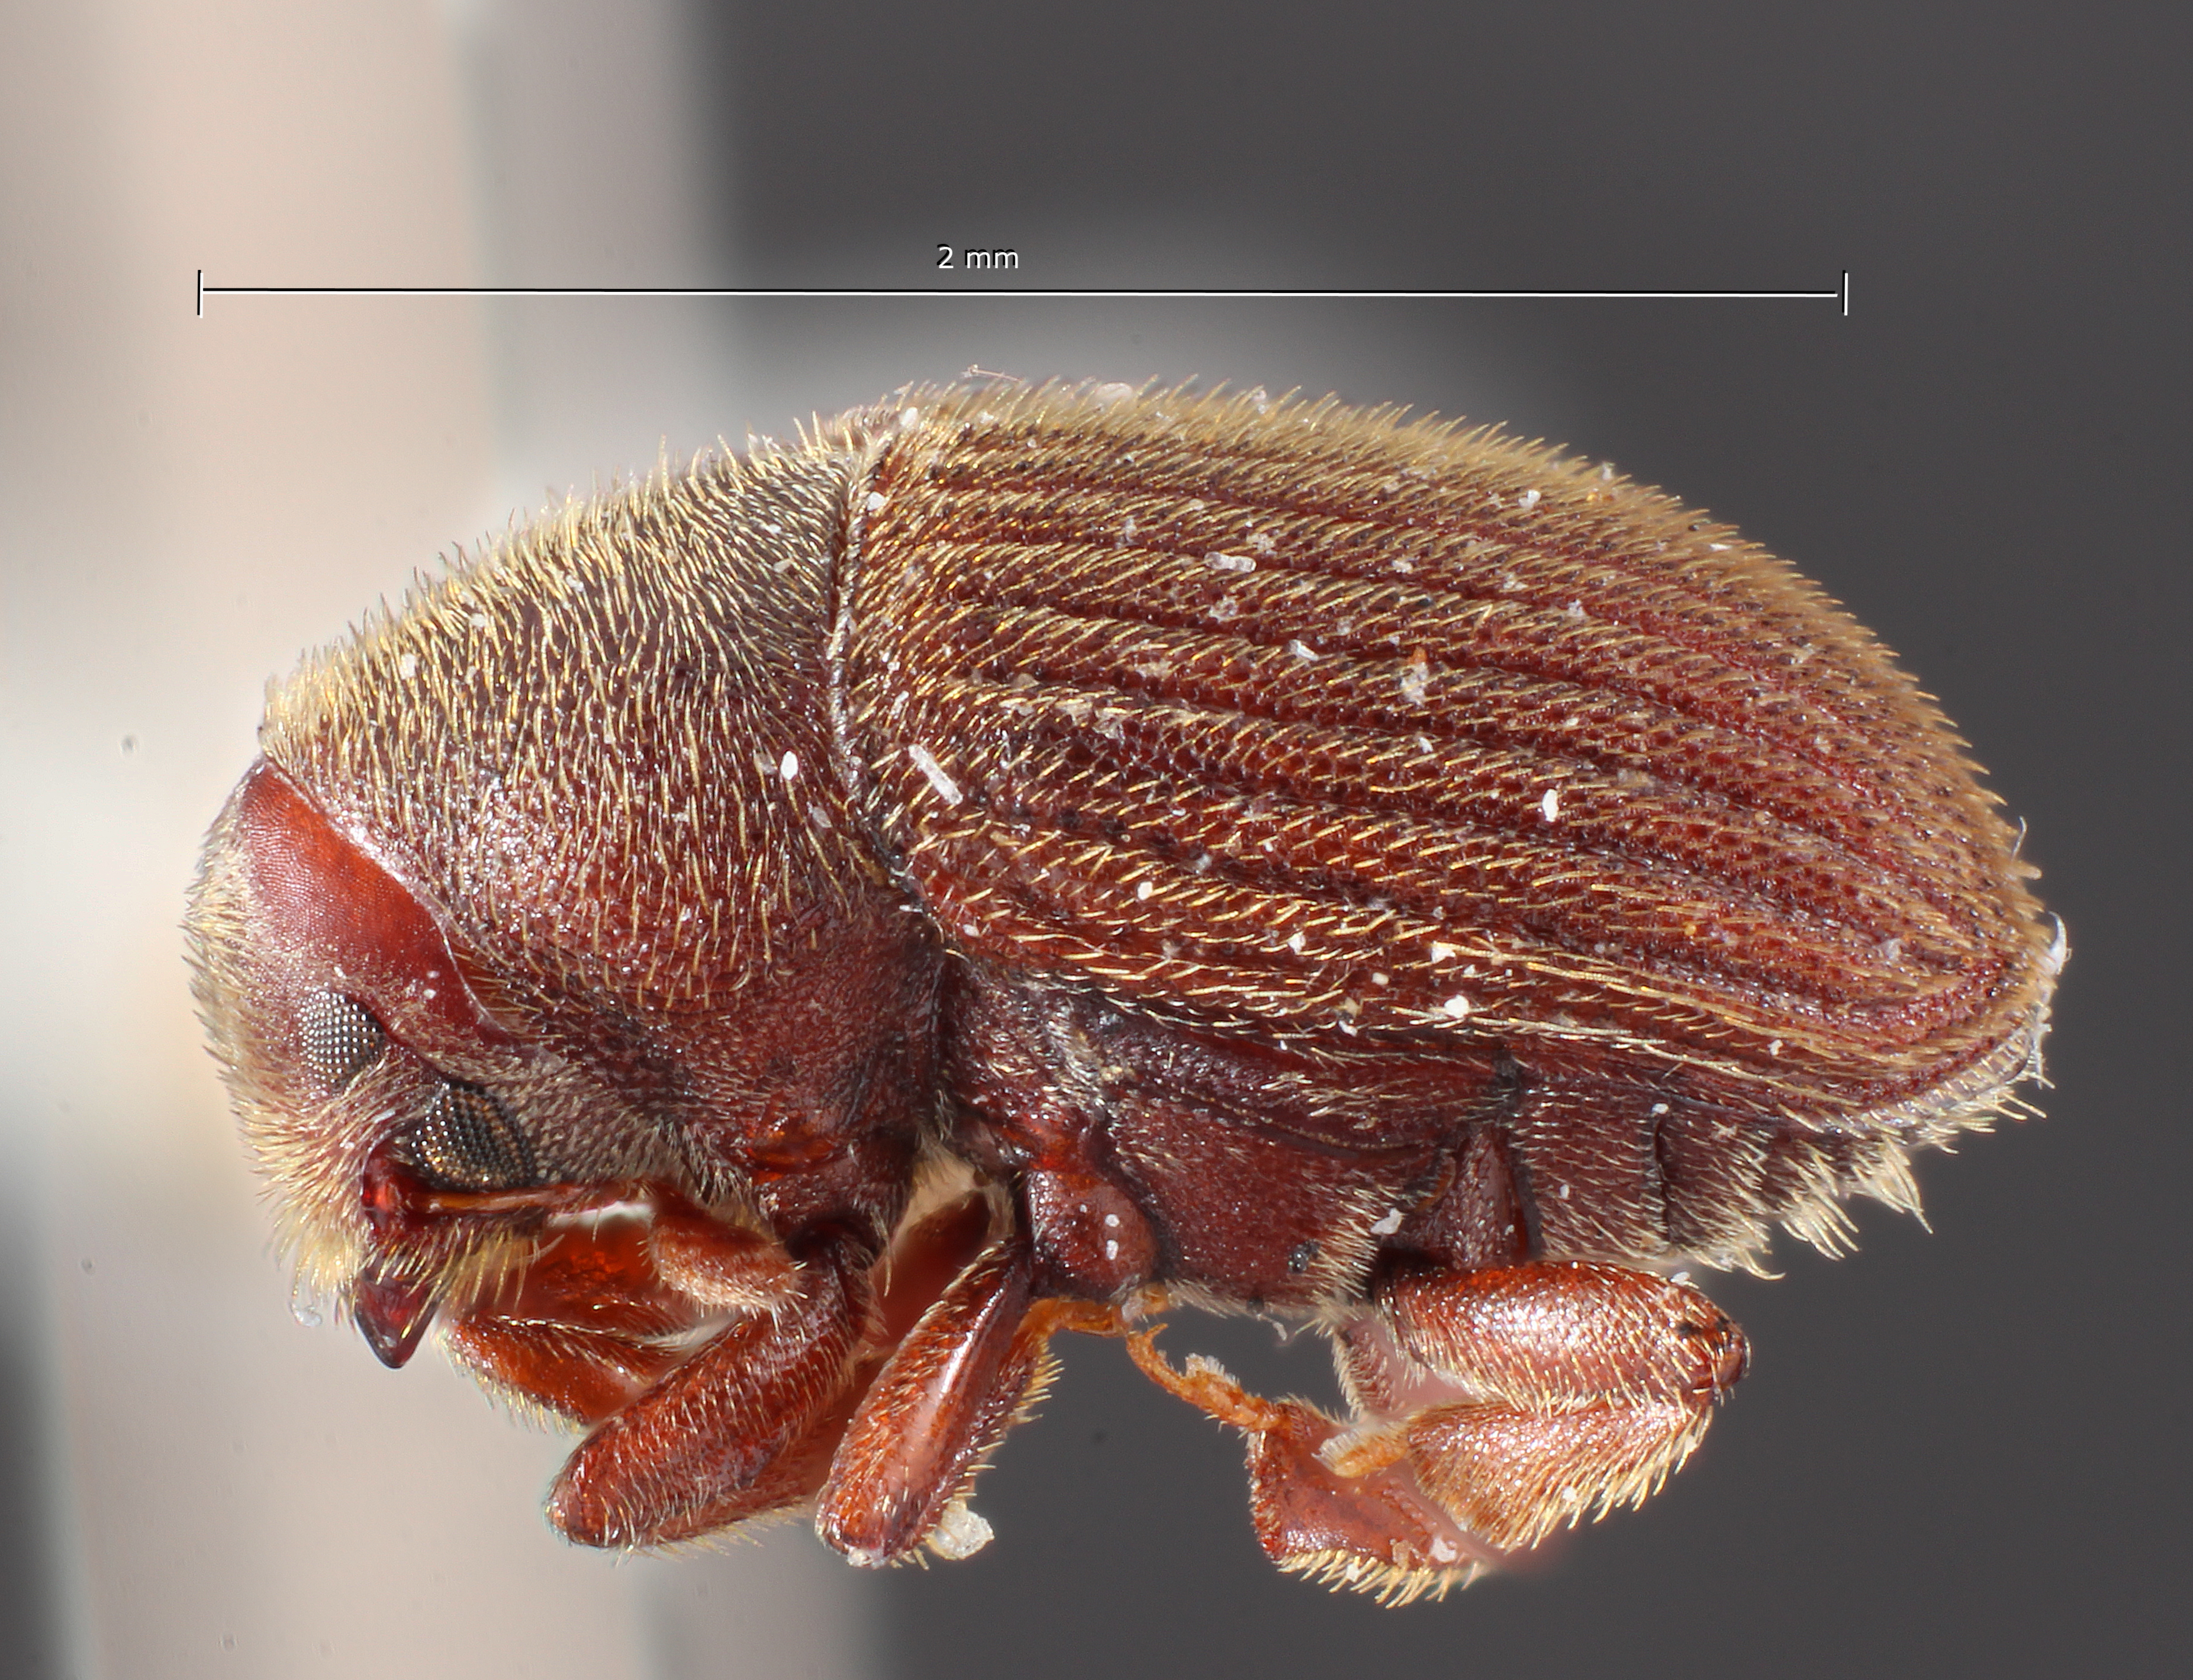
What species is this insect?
Phrixosoma obesa
